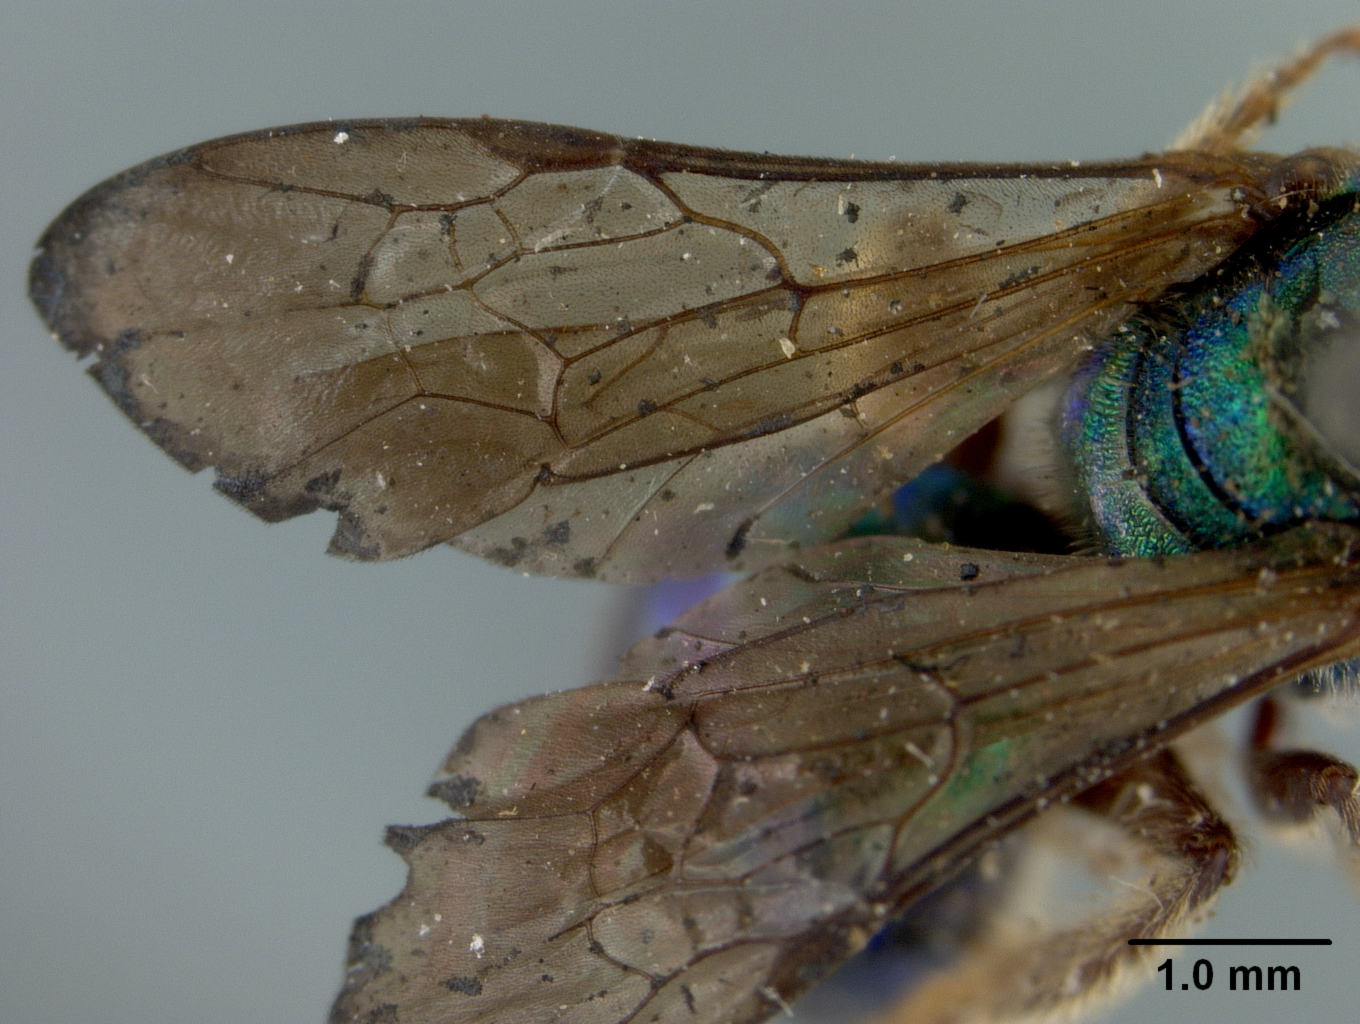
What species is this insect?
Augochlora palmarum
